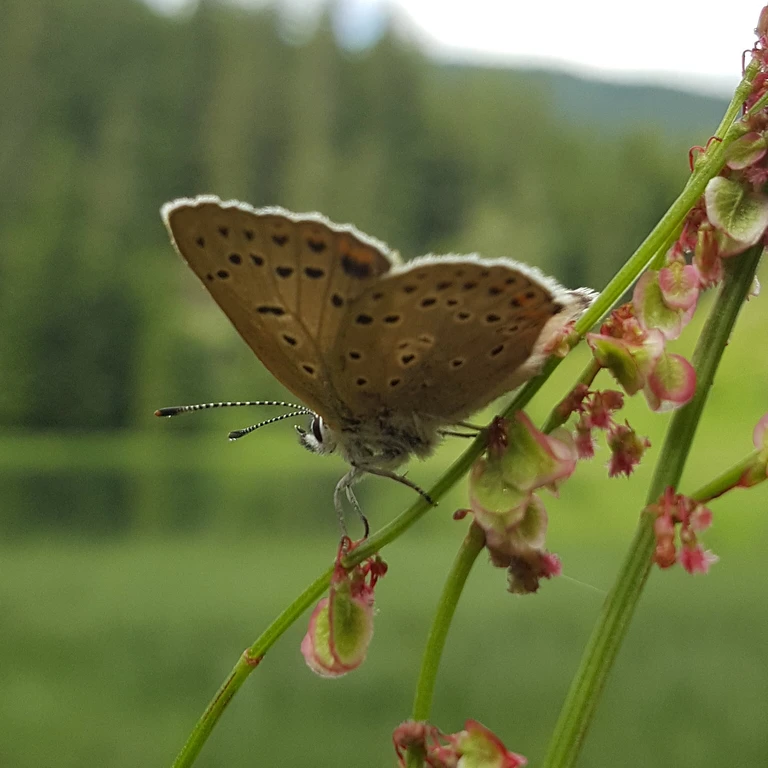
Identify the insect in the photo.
Lycaena tityrus (also Loweia tityrus)
